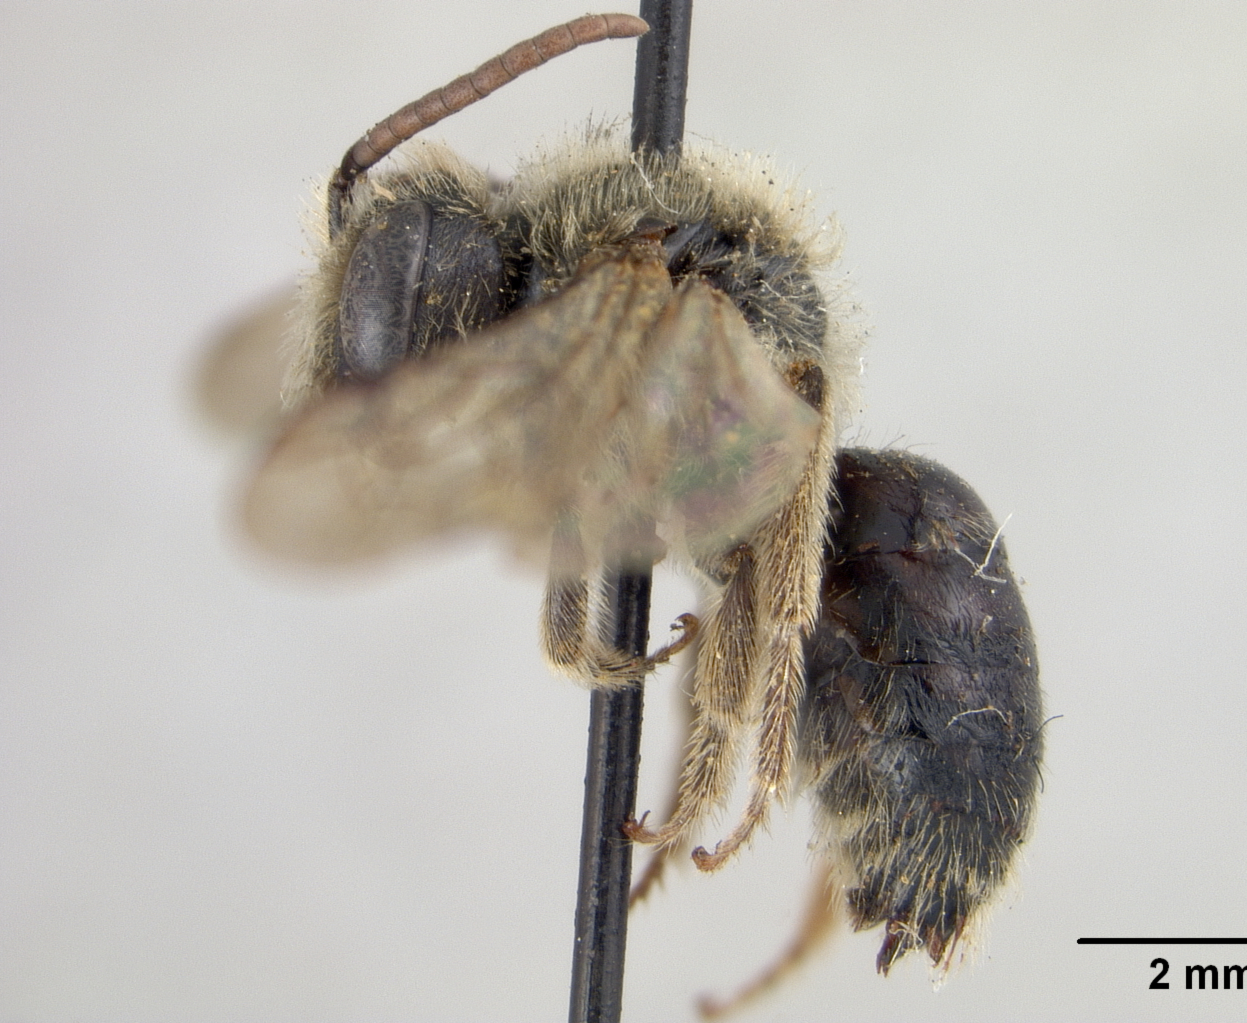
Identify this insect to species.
Andrena cressonii
